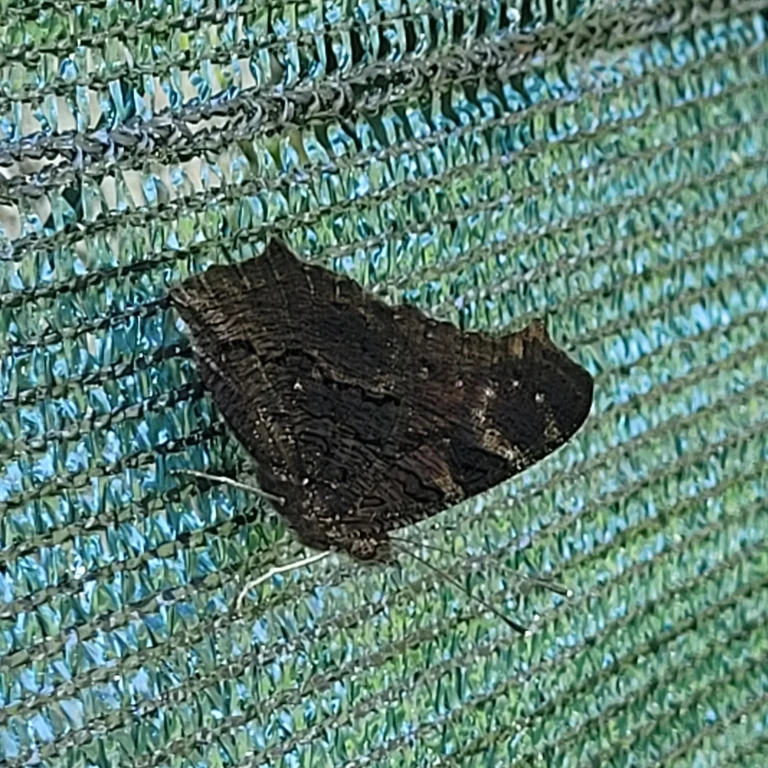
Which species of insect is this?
Aglais io
